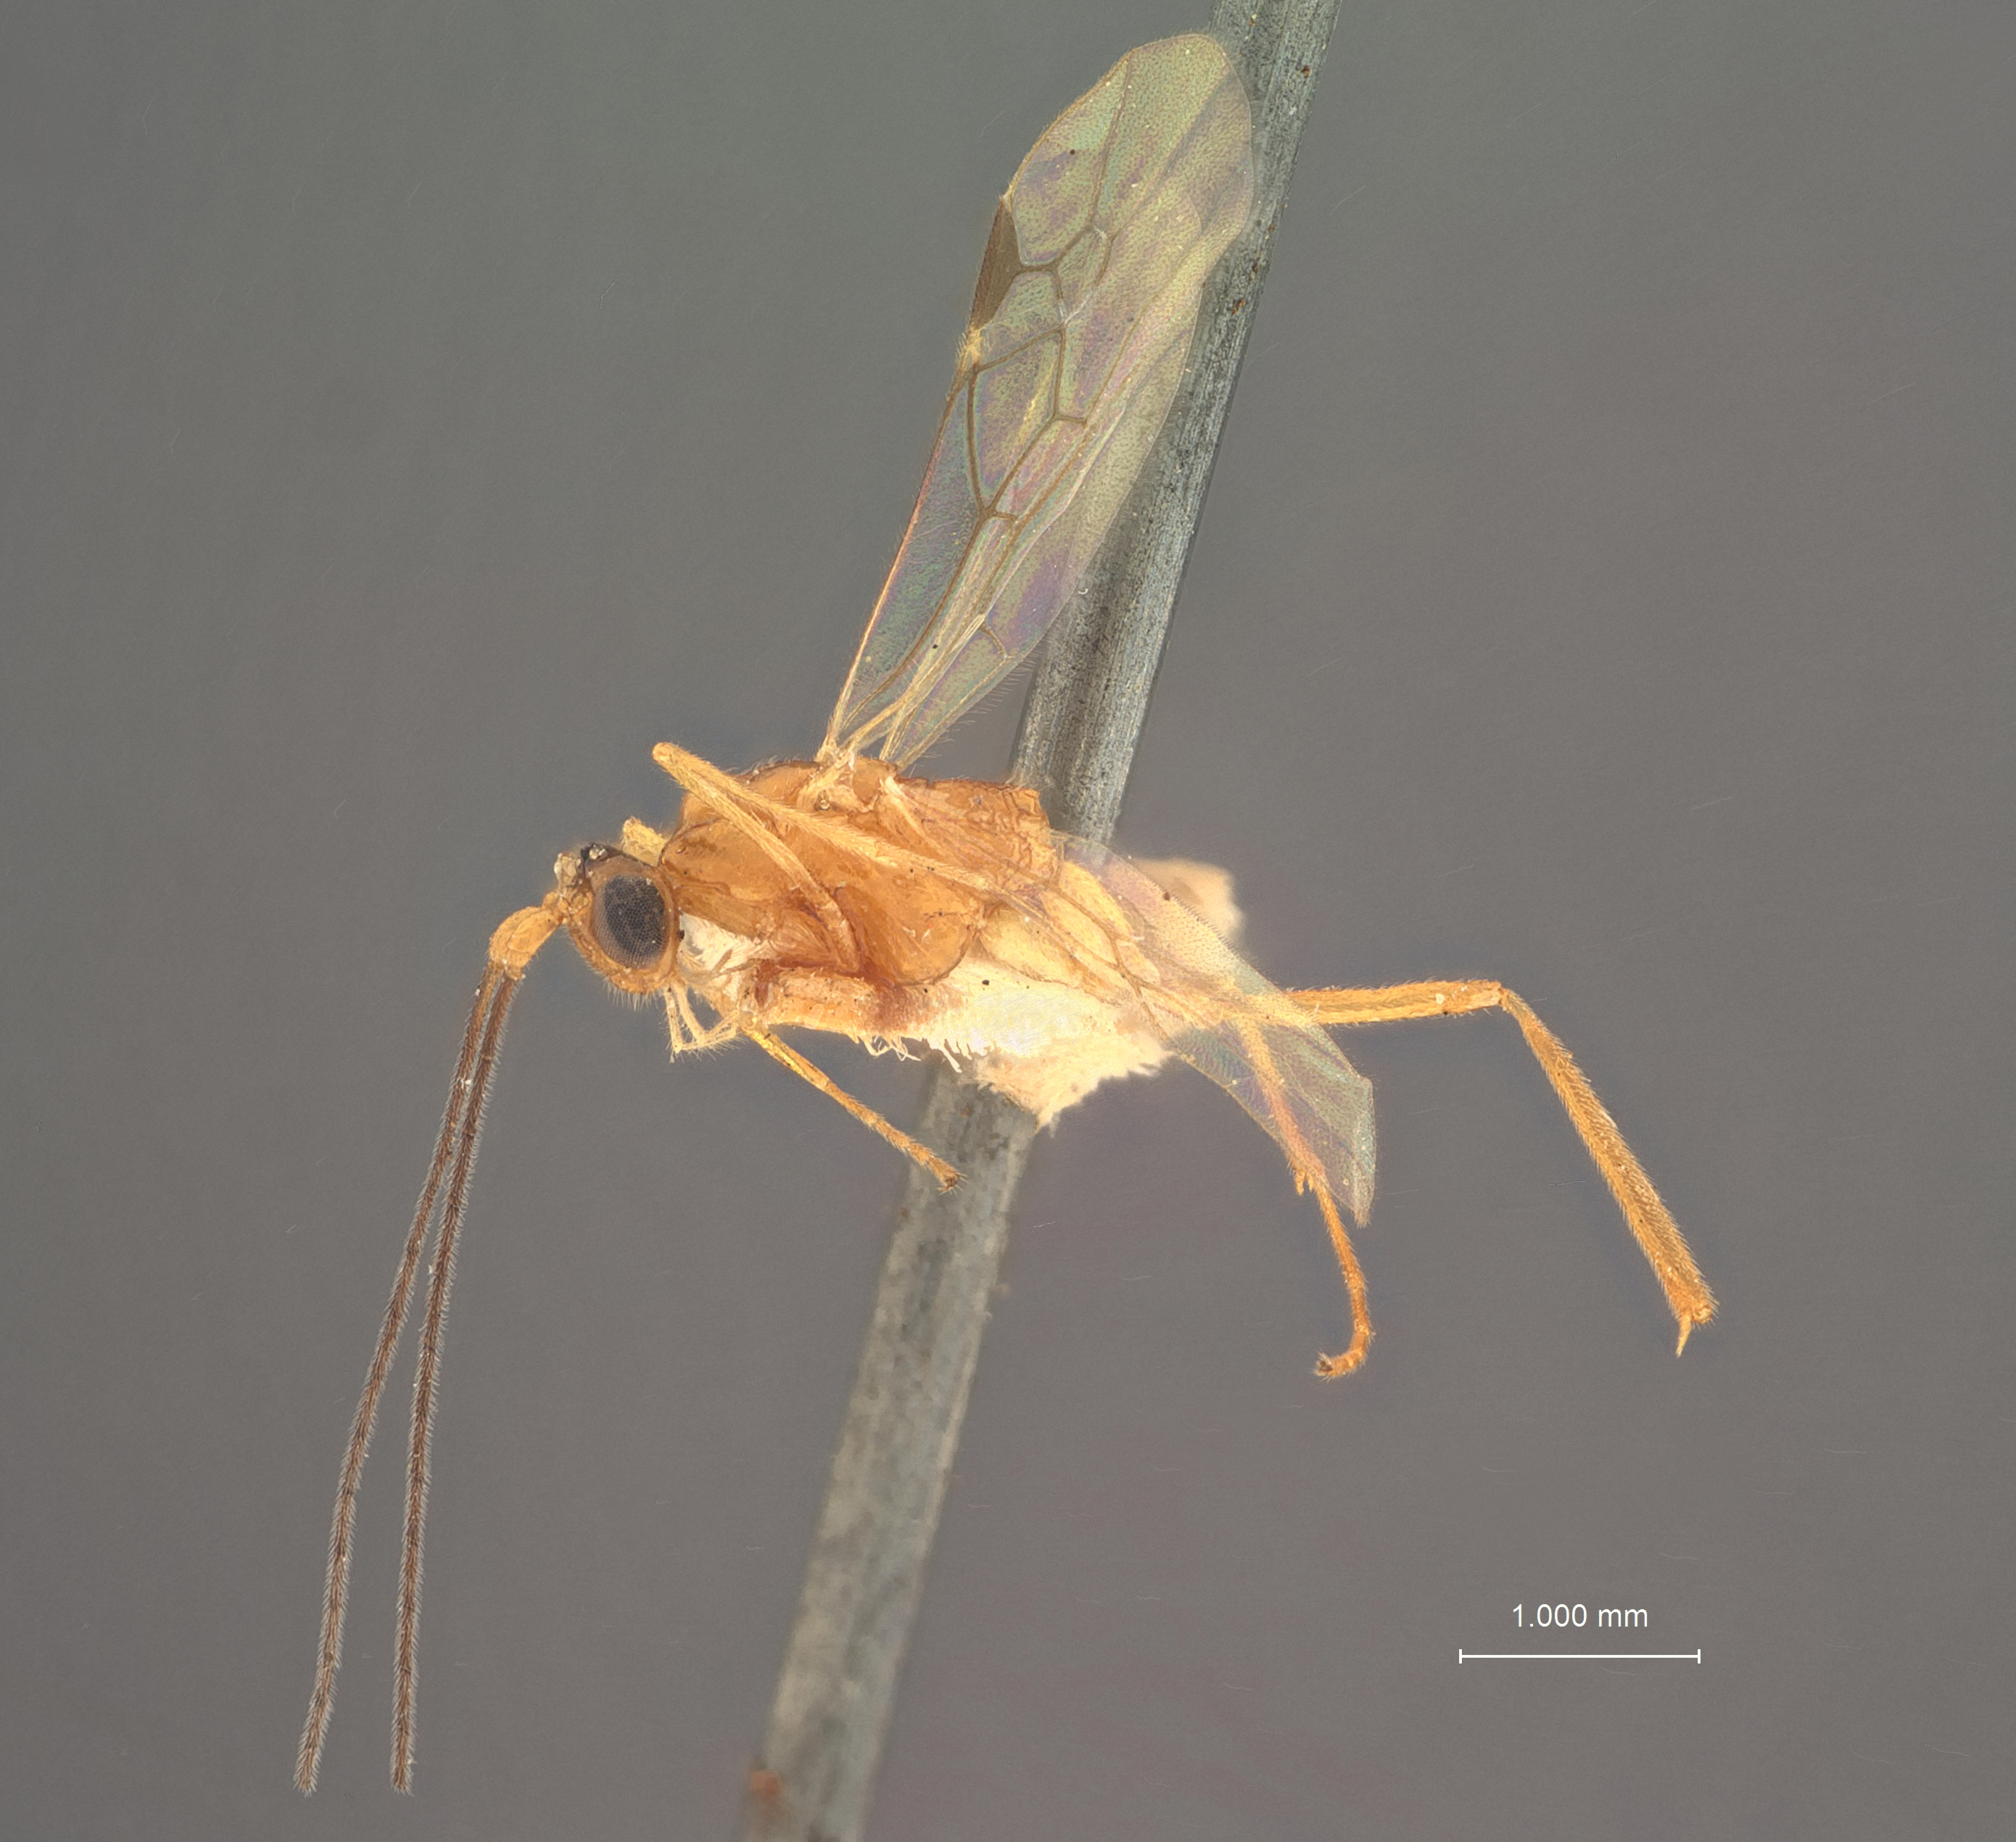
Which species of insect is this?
Macrocentrus crocidophorae
